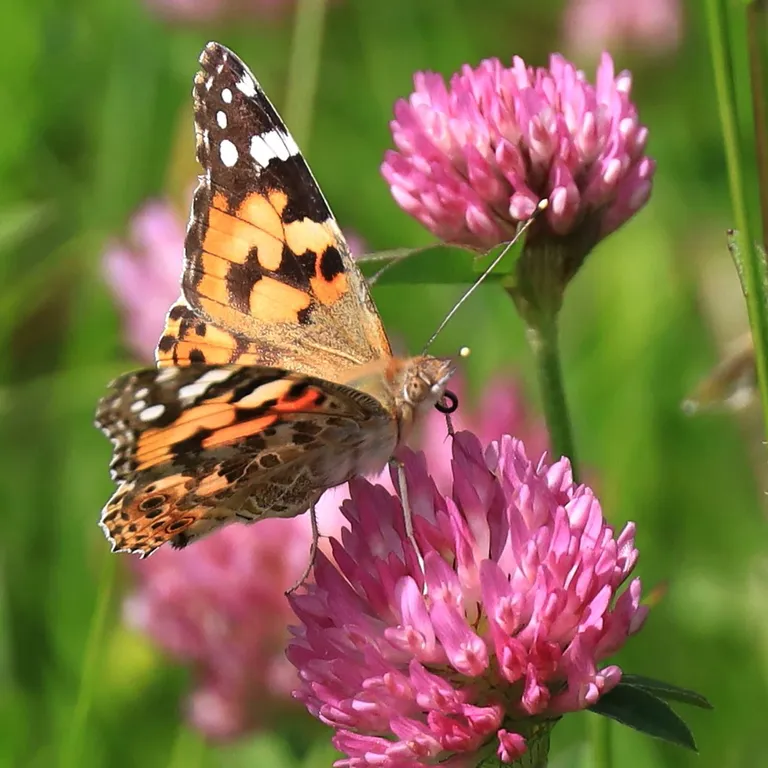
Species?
Vanessa cardui
